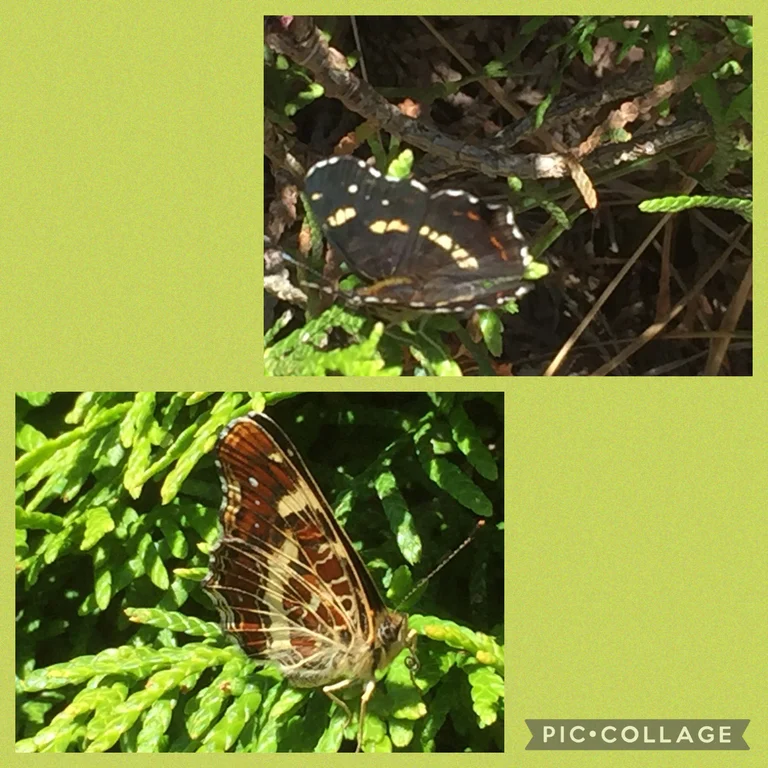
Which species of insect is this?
Araschnia levana
